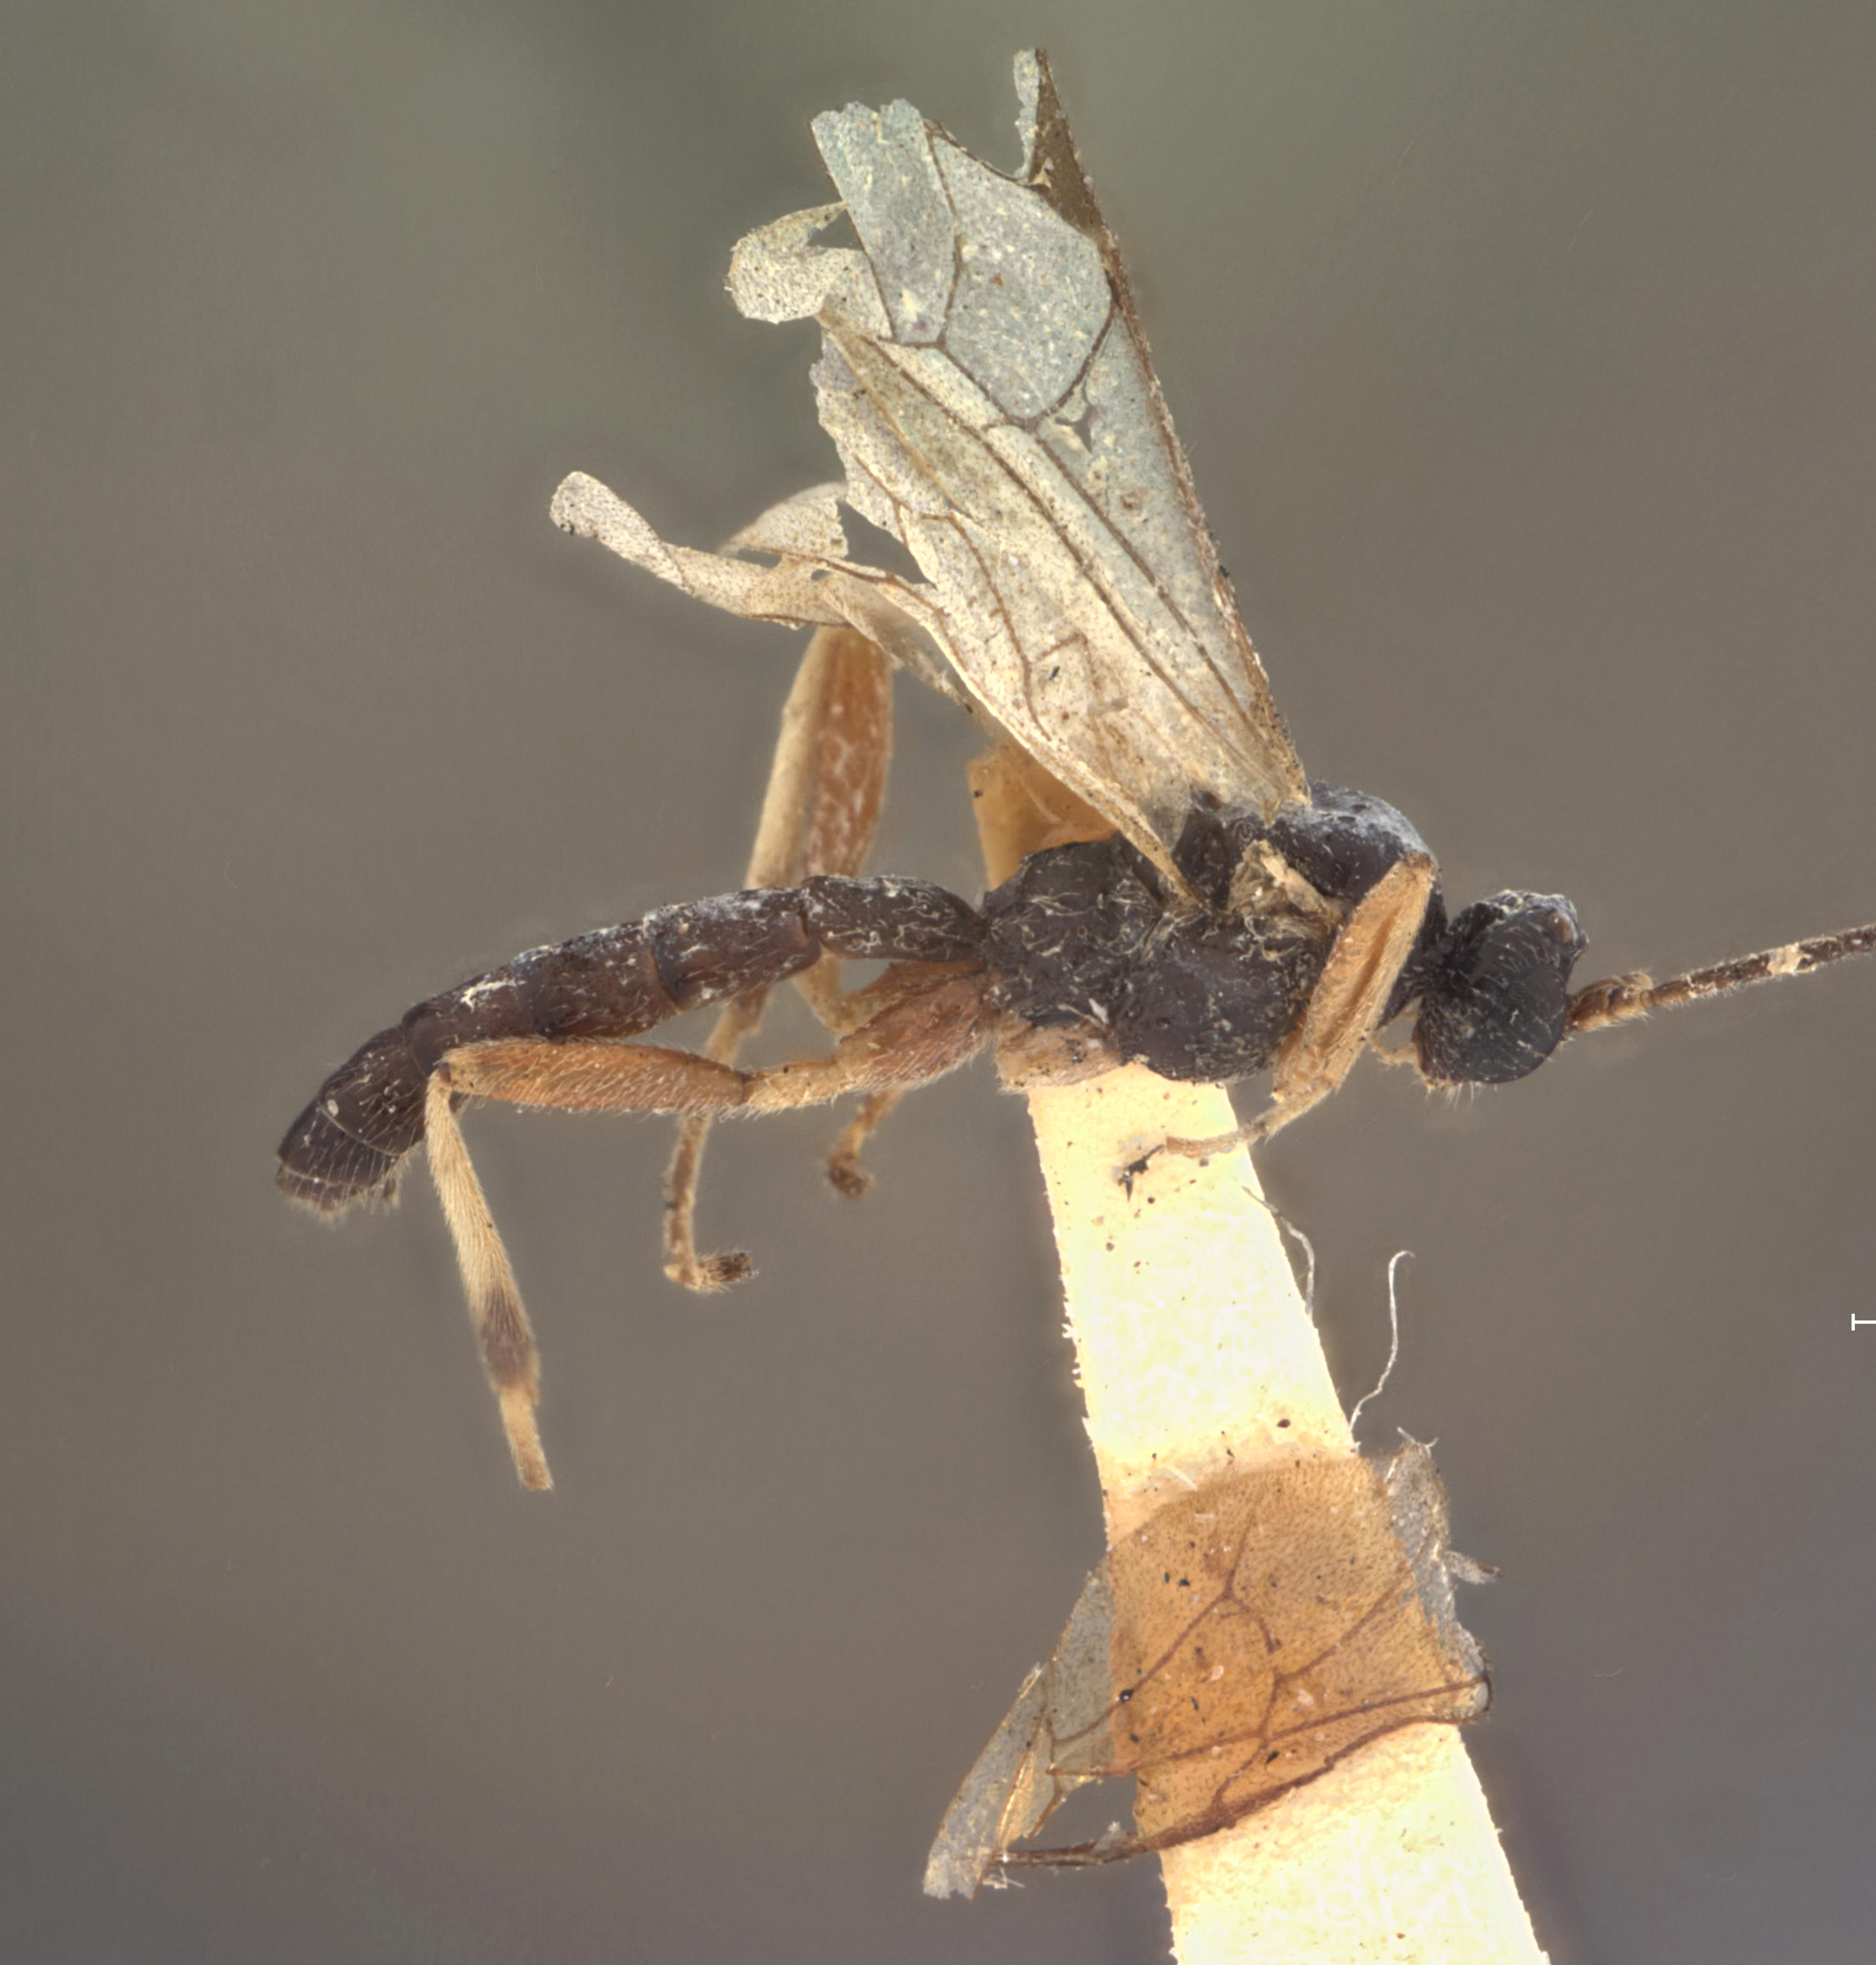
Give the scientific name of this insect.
Polysphincta theridii
